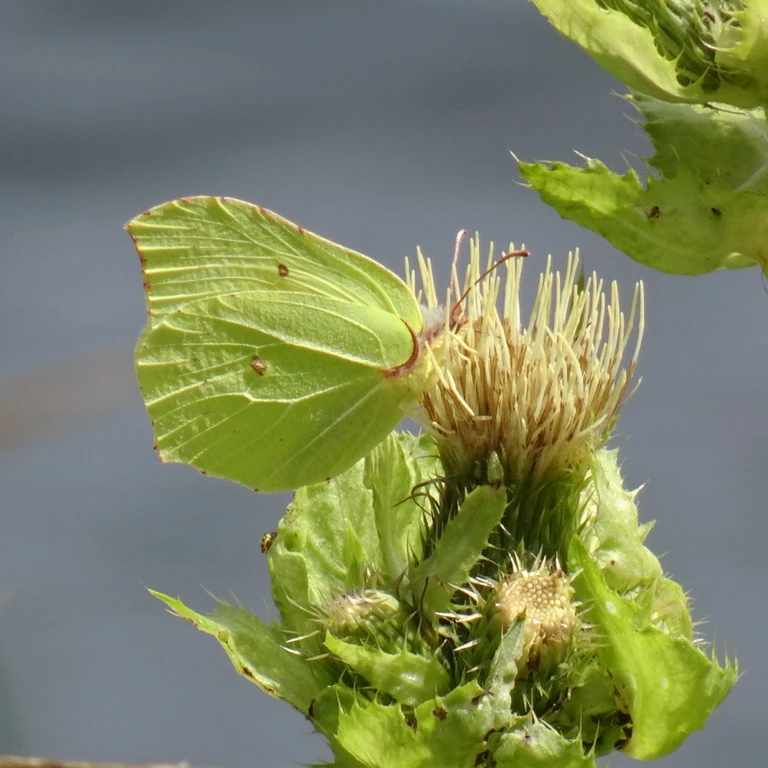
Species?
Gonepteryx rhamni
